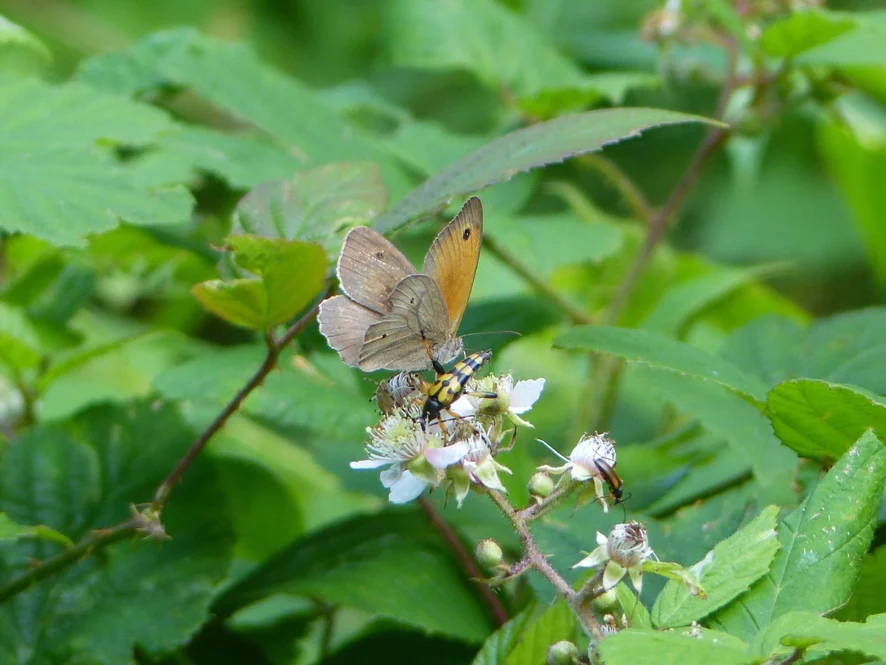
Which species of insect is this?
Maniola jurtina
